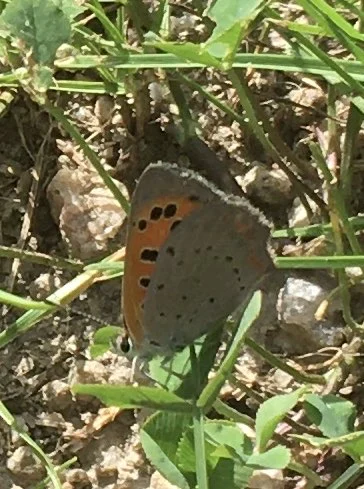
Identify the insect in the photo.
Lycaena phlaeas
